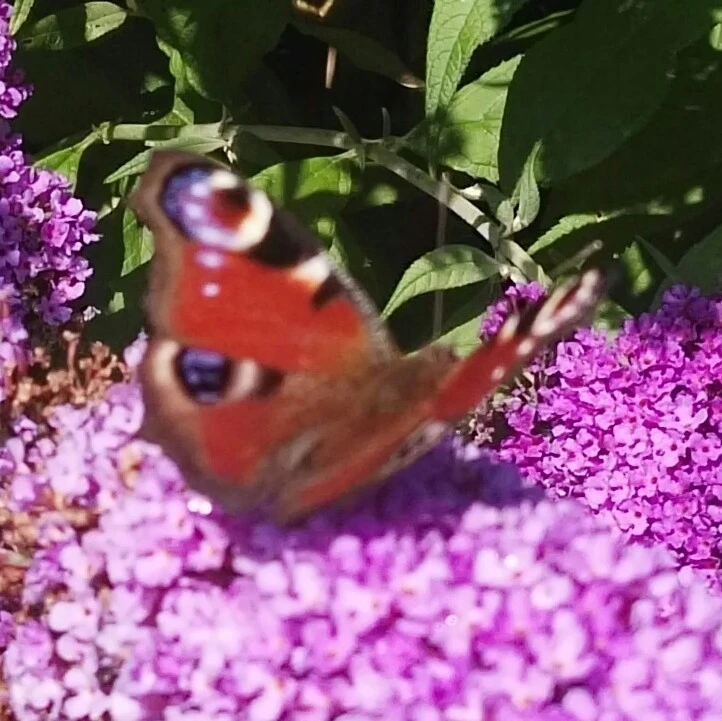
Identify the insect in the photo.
Aglais io
